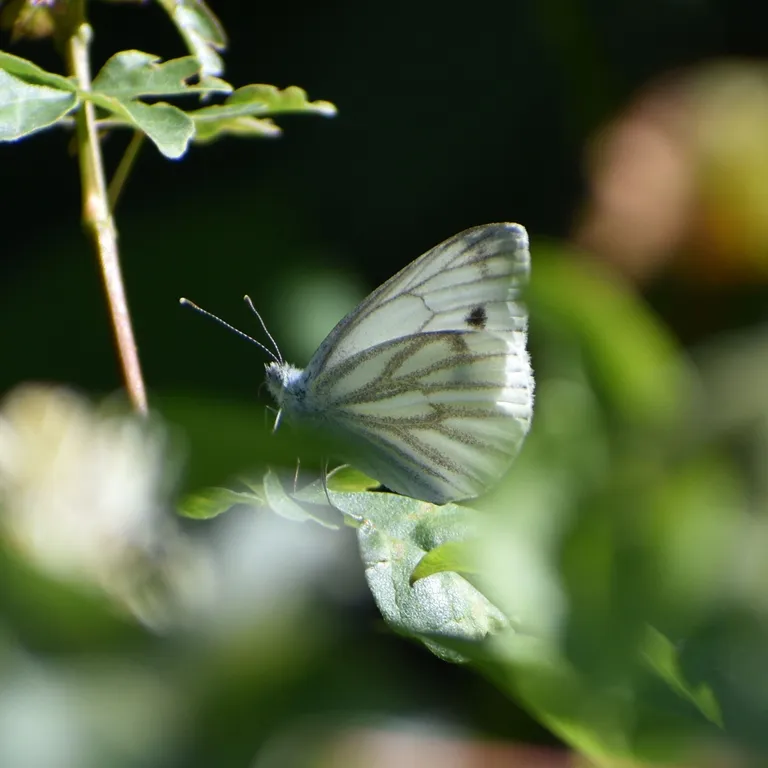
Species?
Pieris napi
